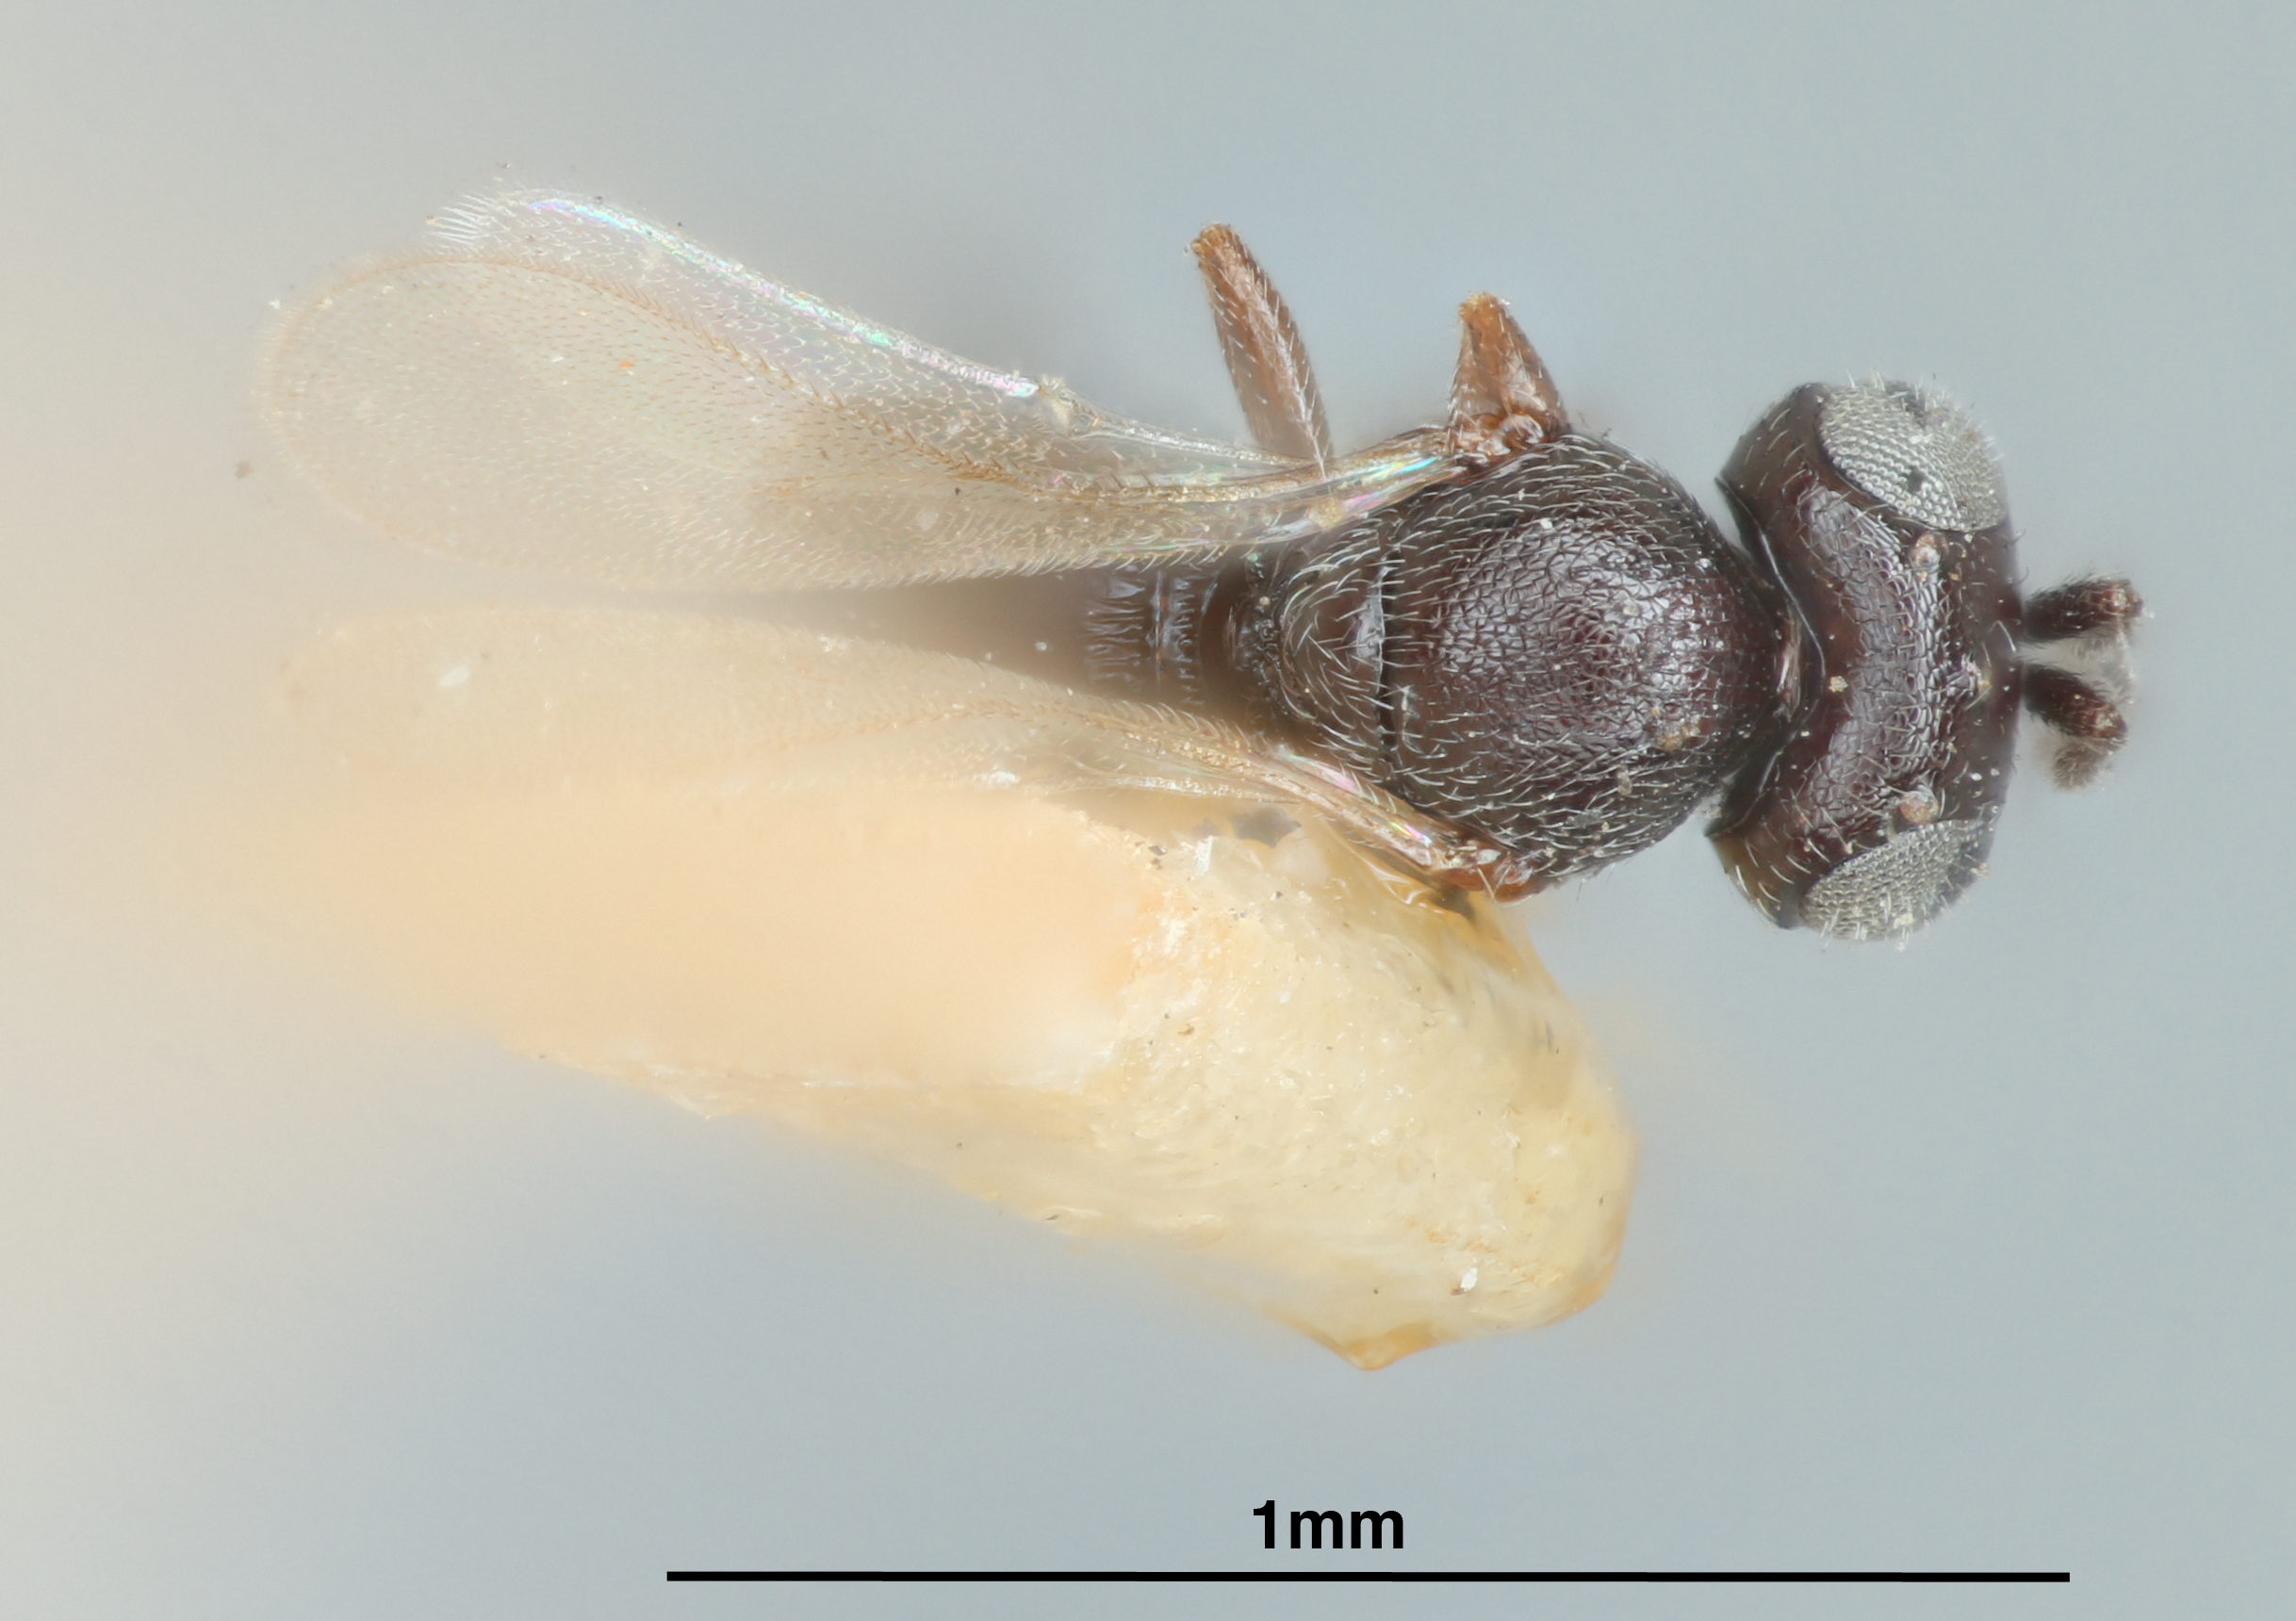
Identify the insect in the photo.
Telenomus koebelei
